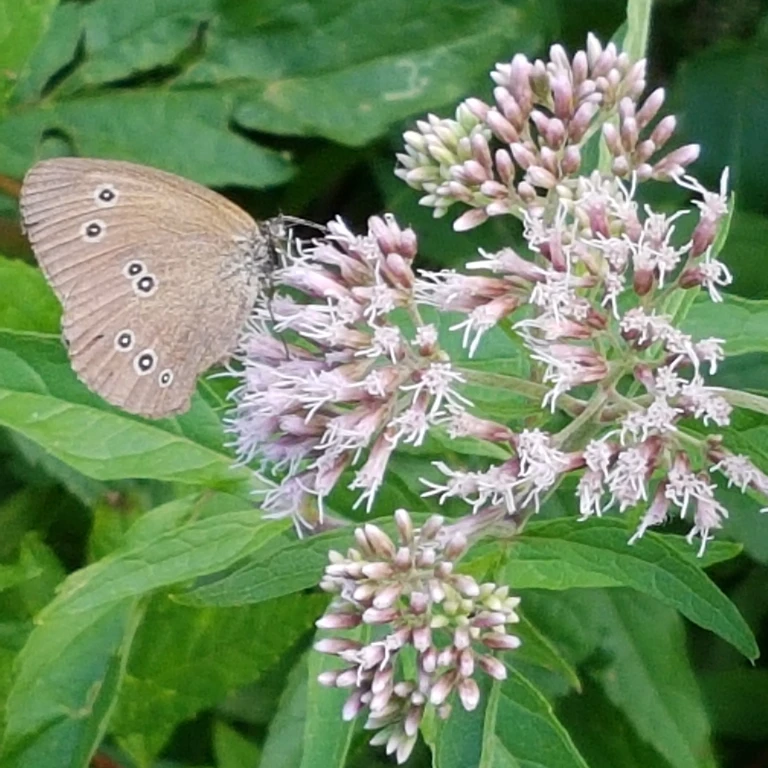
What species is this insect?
Aphantopus hyperantus
